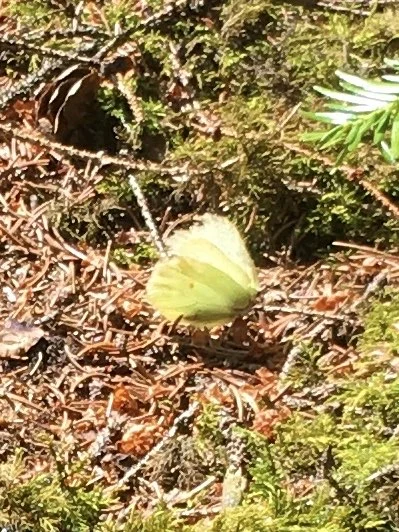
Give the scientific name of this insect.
Gonepteryx rhamni
